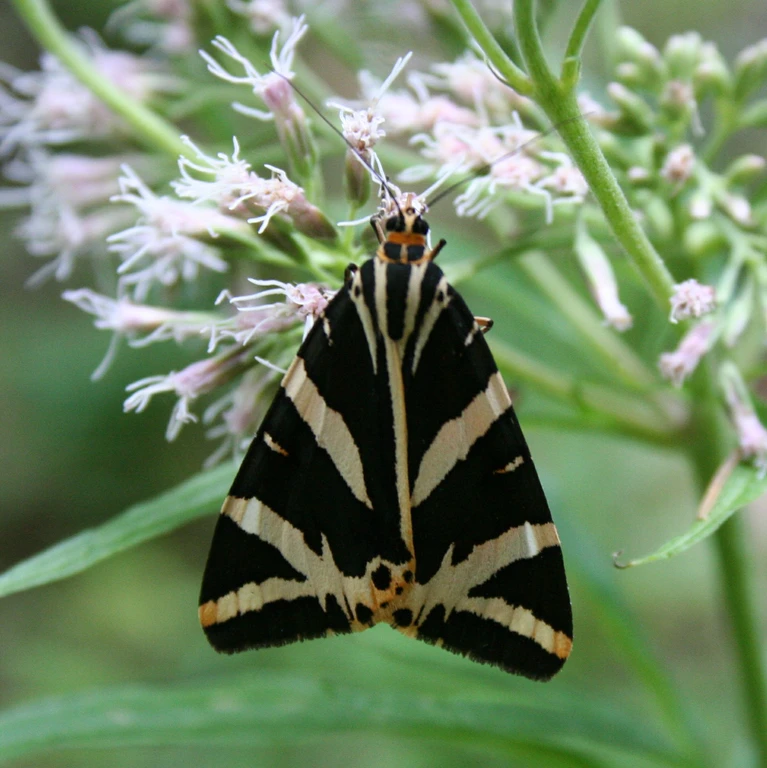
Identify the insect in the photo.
Euplagia quadripunctaria
